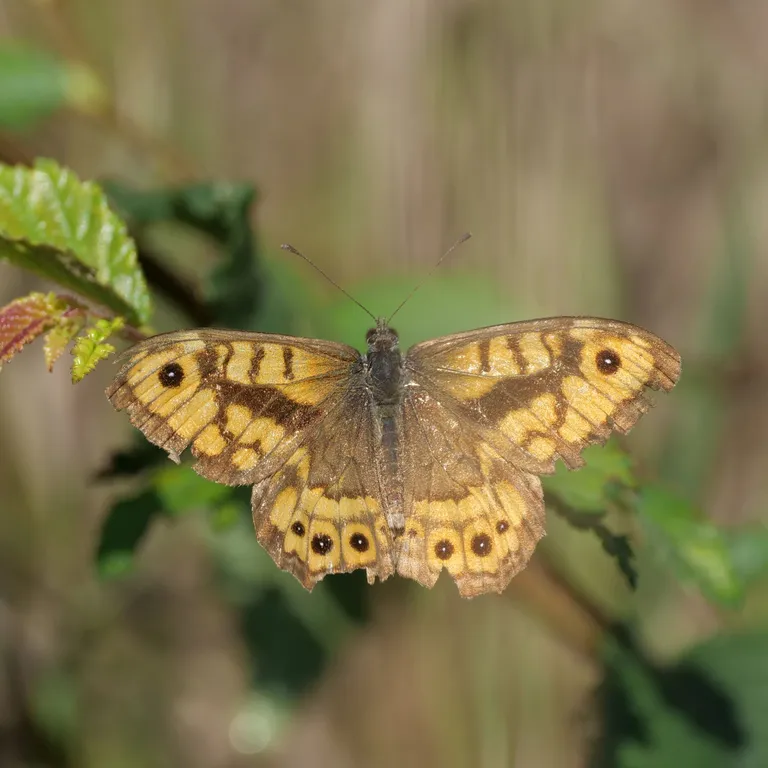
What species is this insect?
Lasiommata megera (also Pararge megera)
